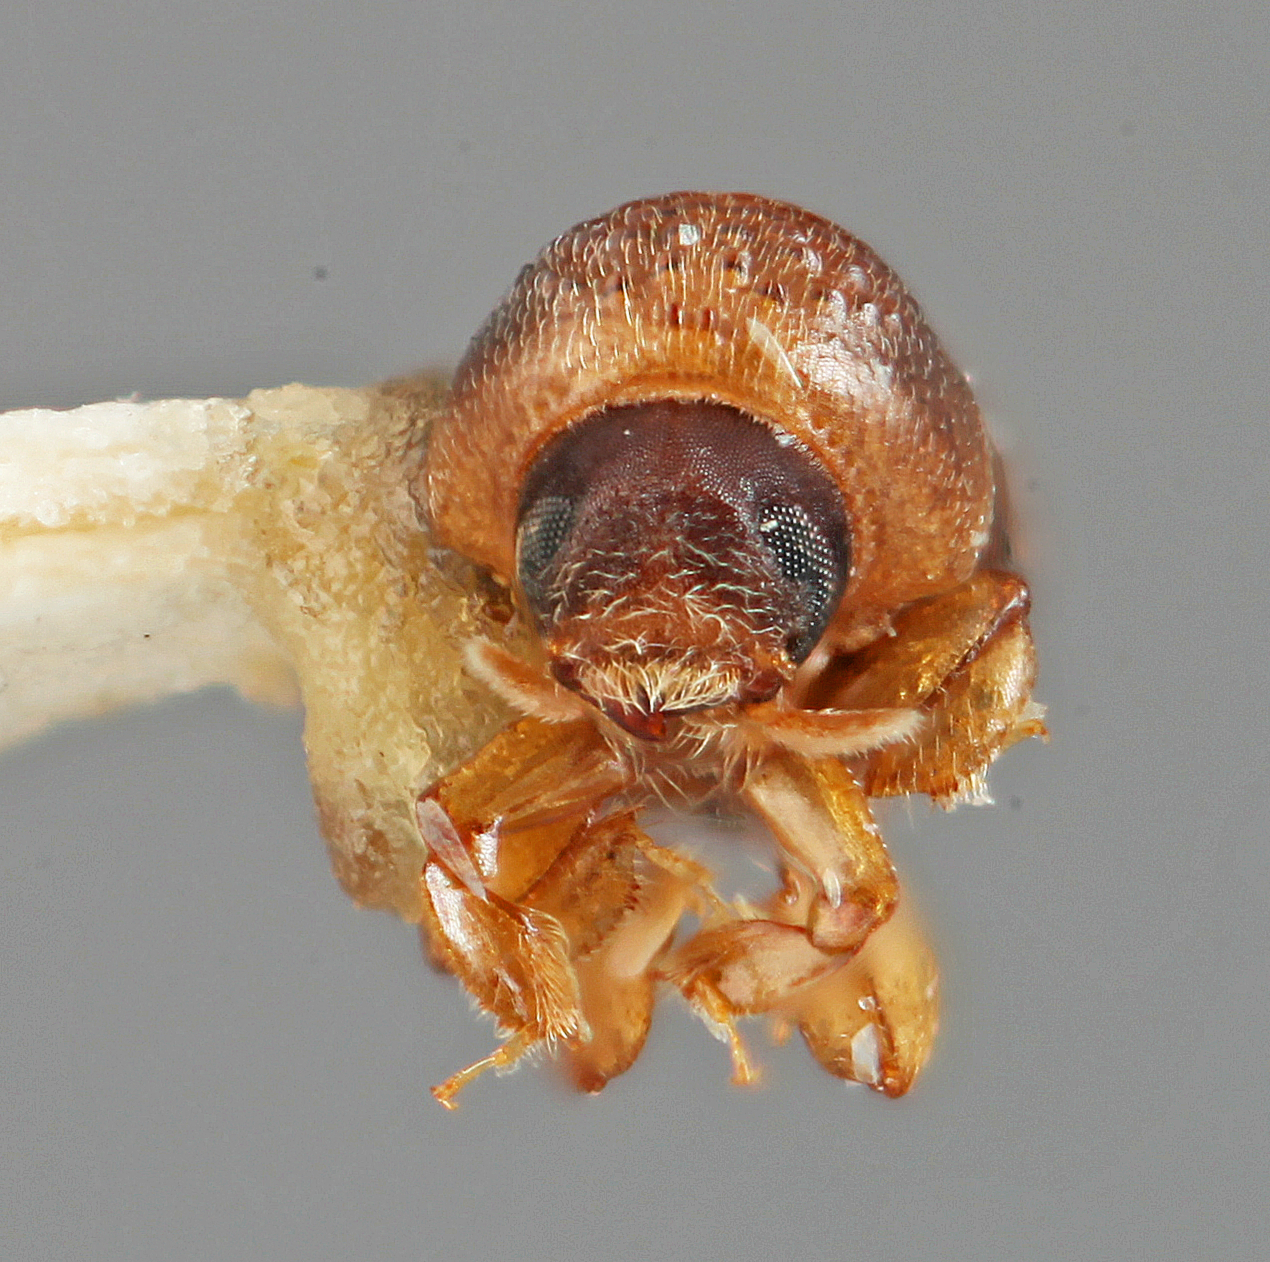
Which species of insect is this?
Scolytomimus bicolor
